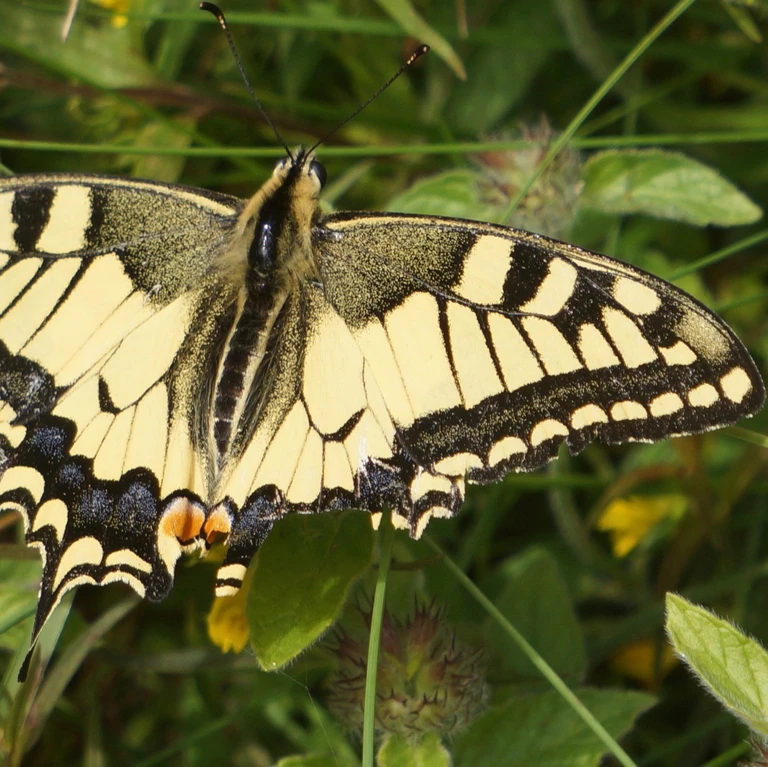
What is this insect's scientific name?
Papilio machaon
